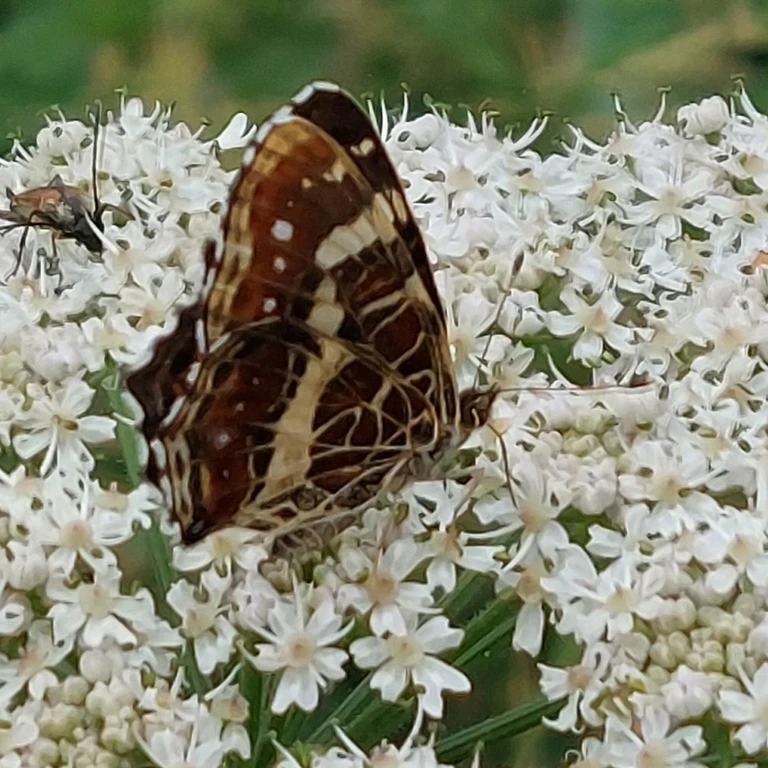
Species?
Araschnia levana
